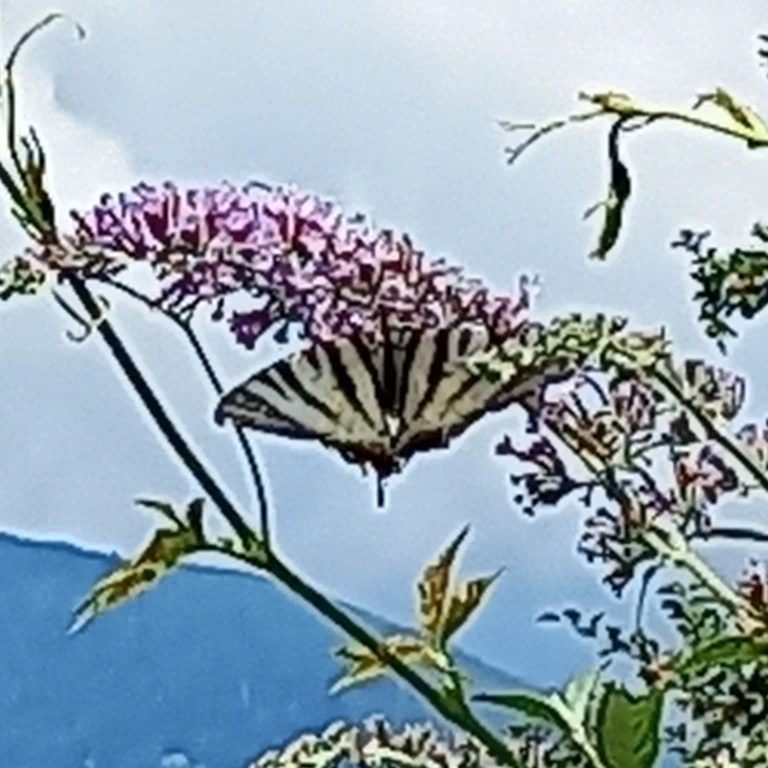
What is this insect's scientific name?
Iphiclides podalirius
